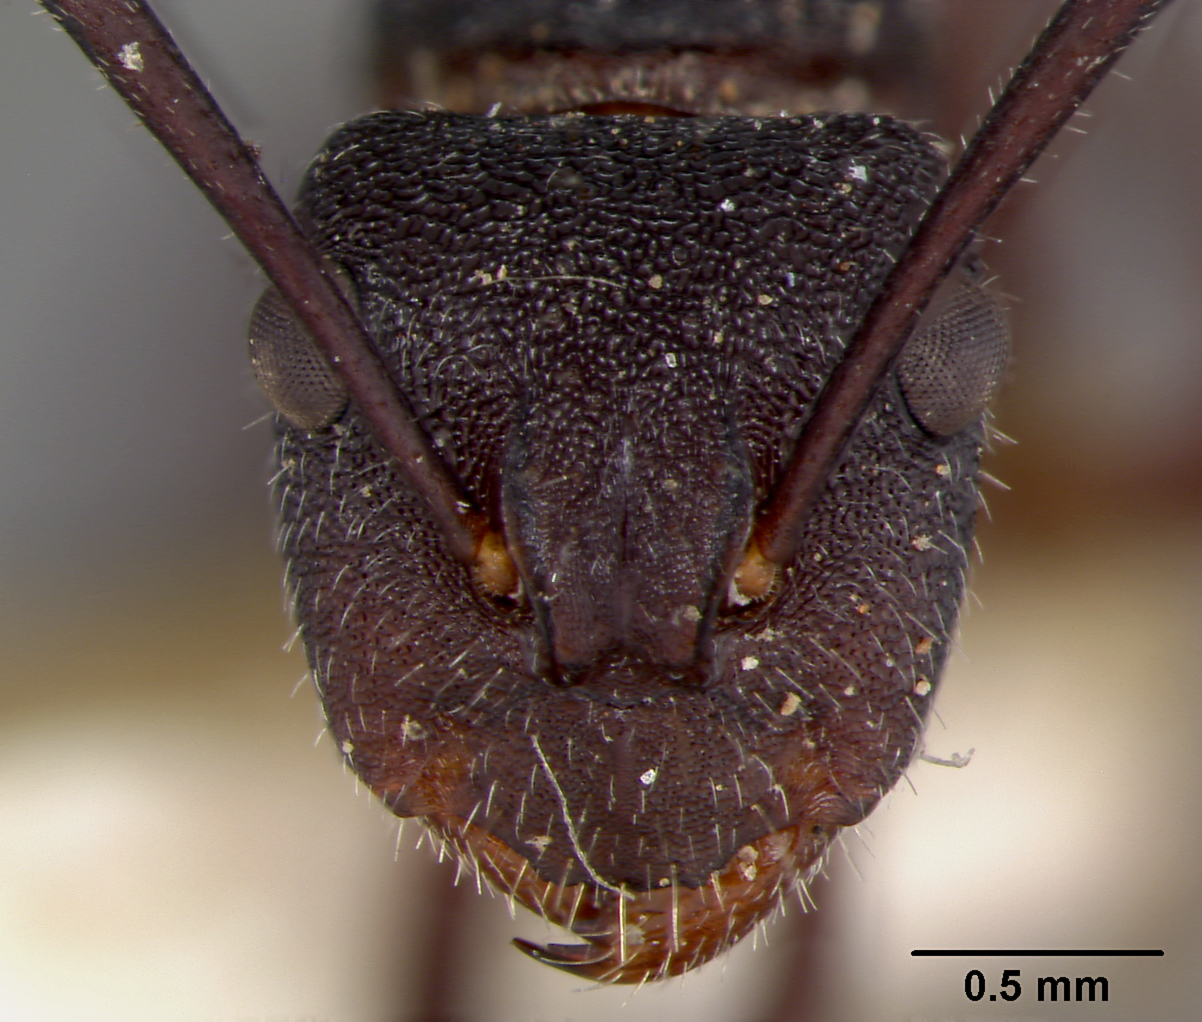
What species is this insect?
Camponotus scutellus
